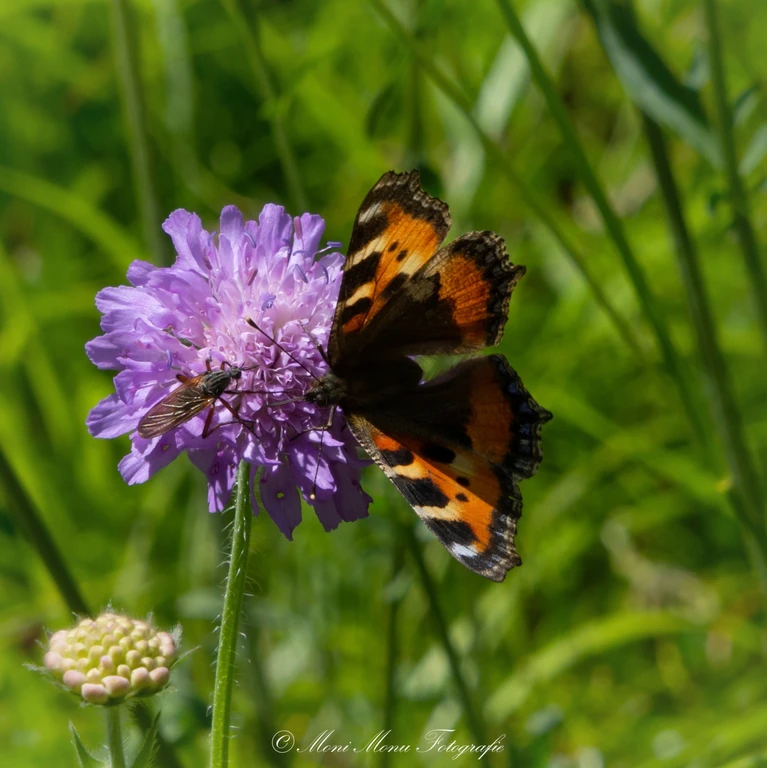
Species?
Aglais urticae
